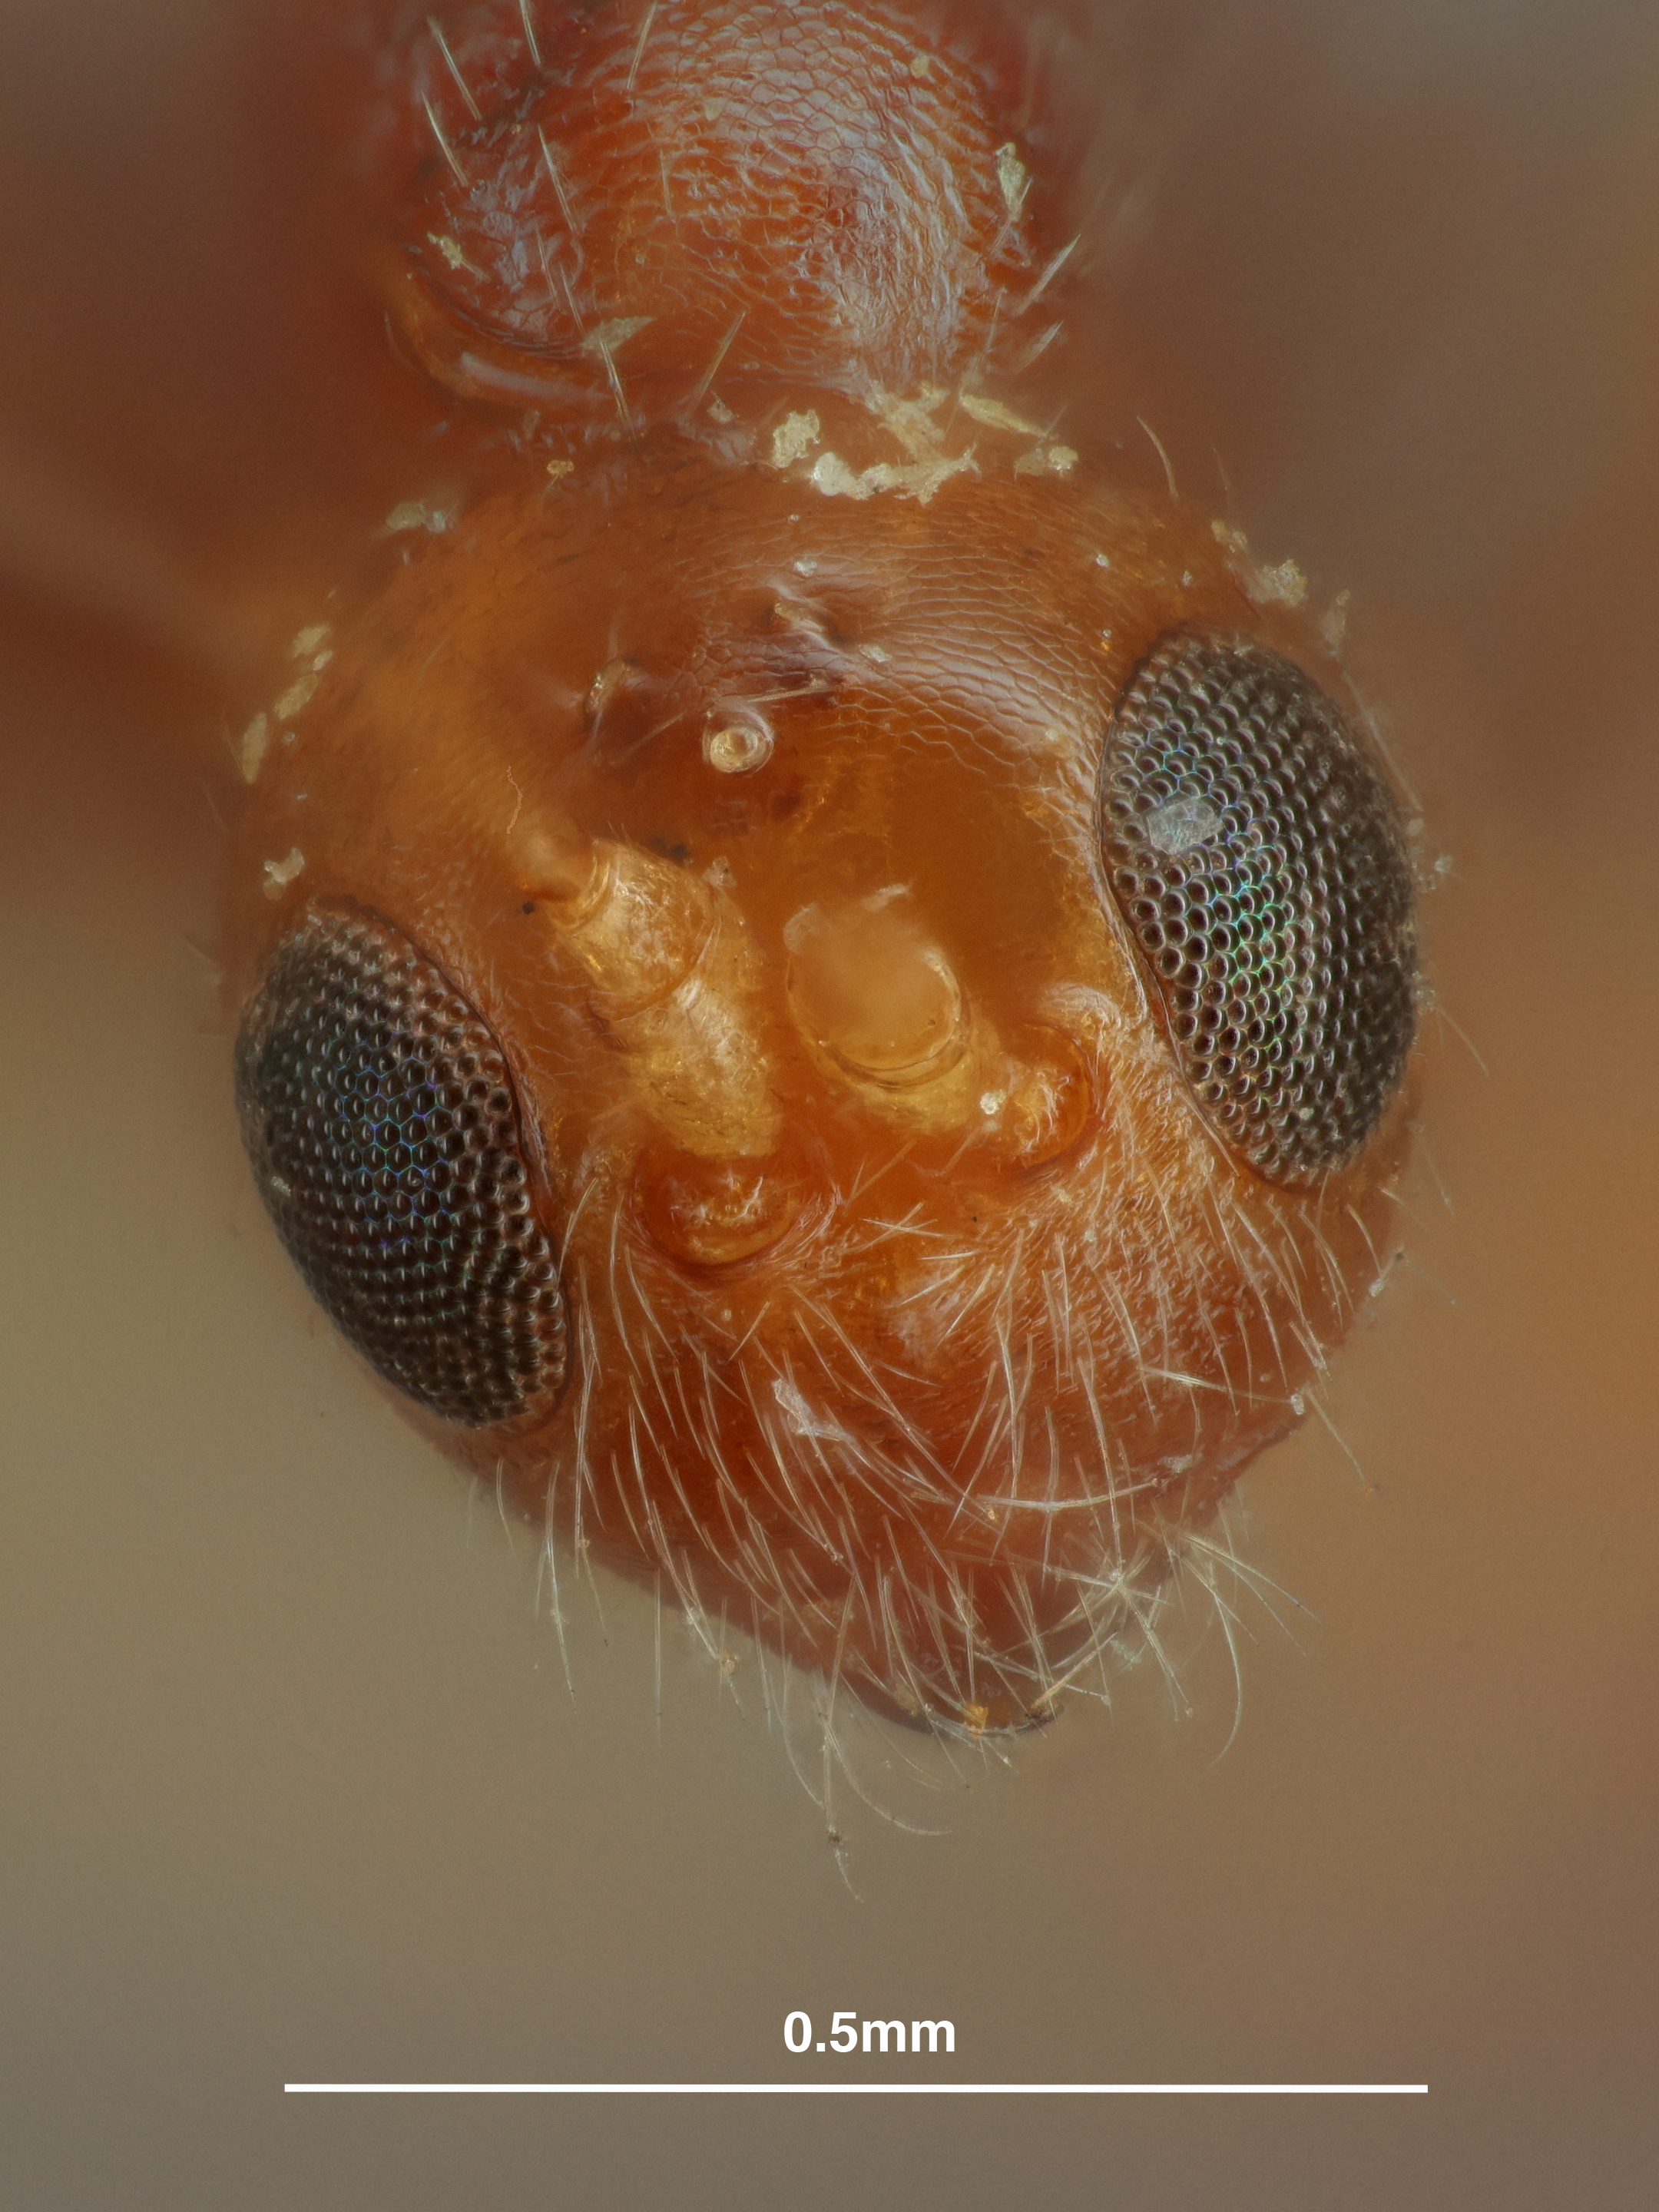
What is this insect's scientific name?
Spathius dinoderi
